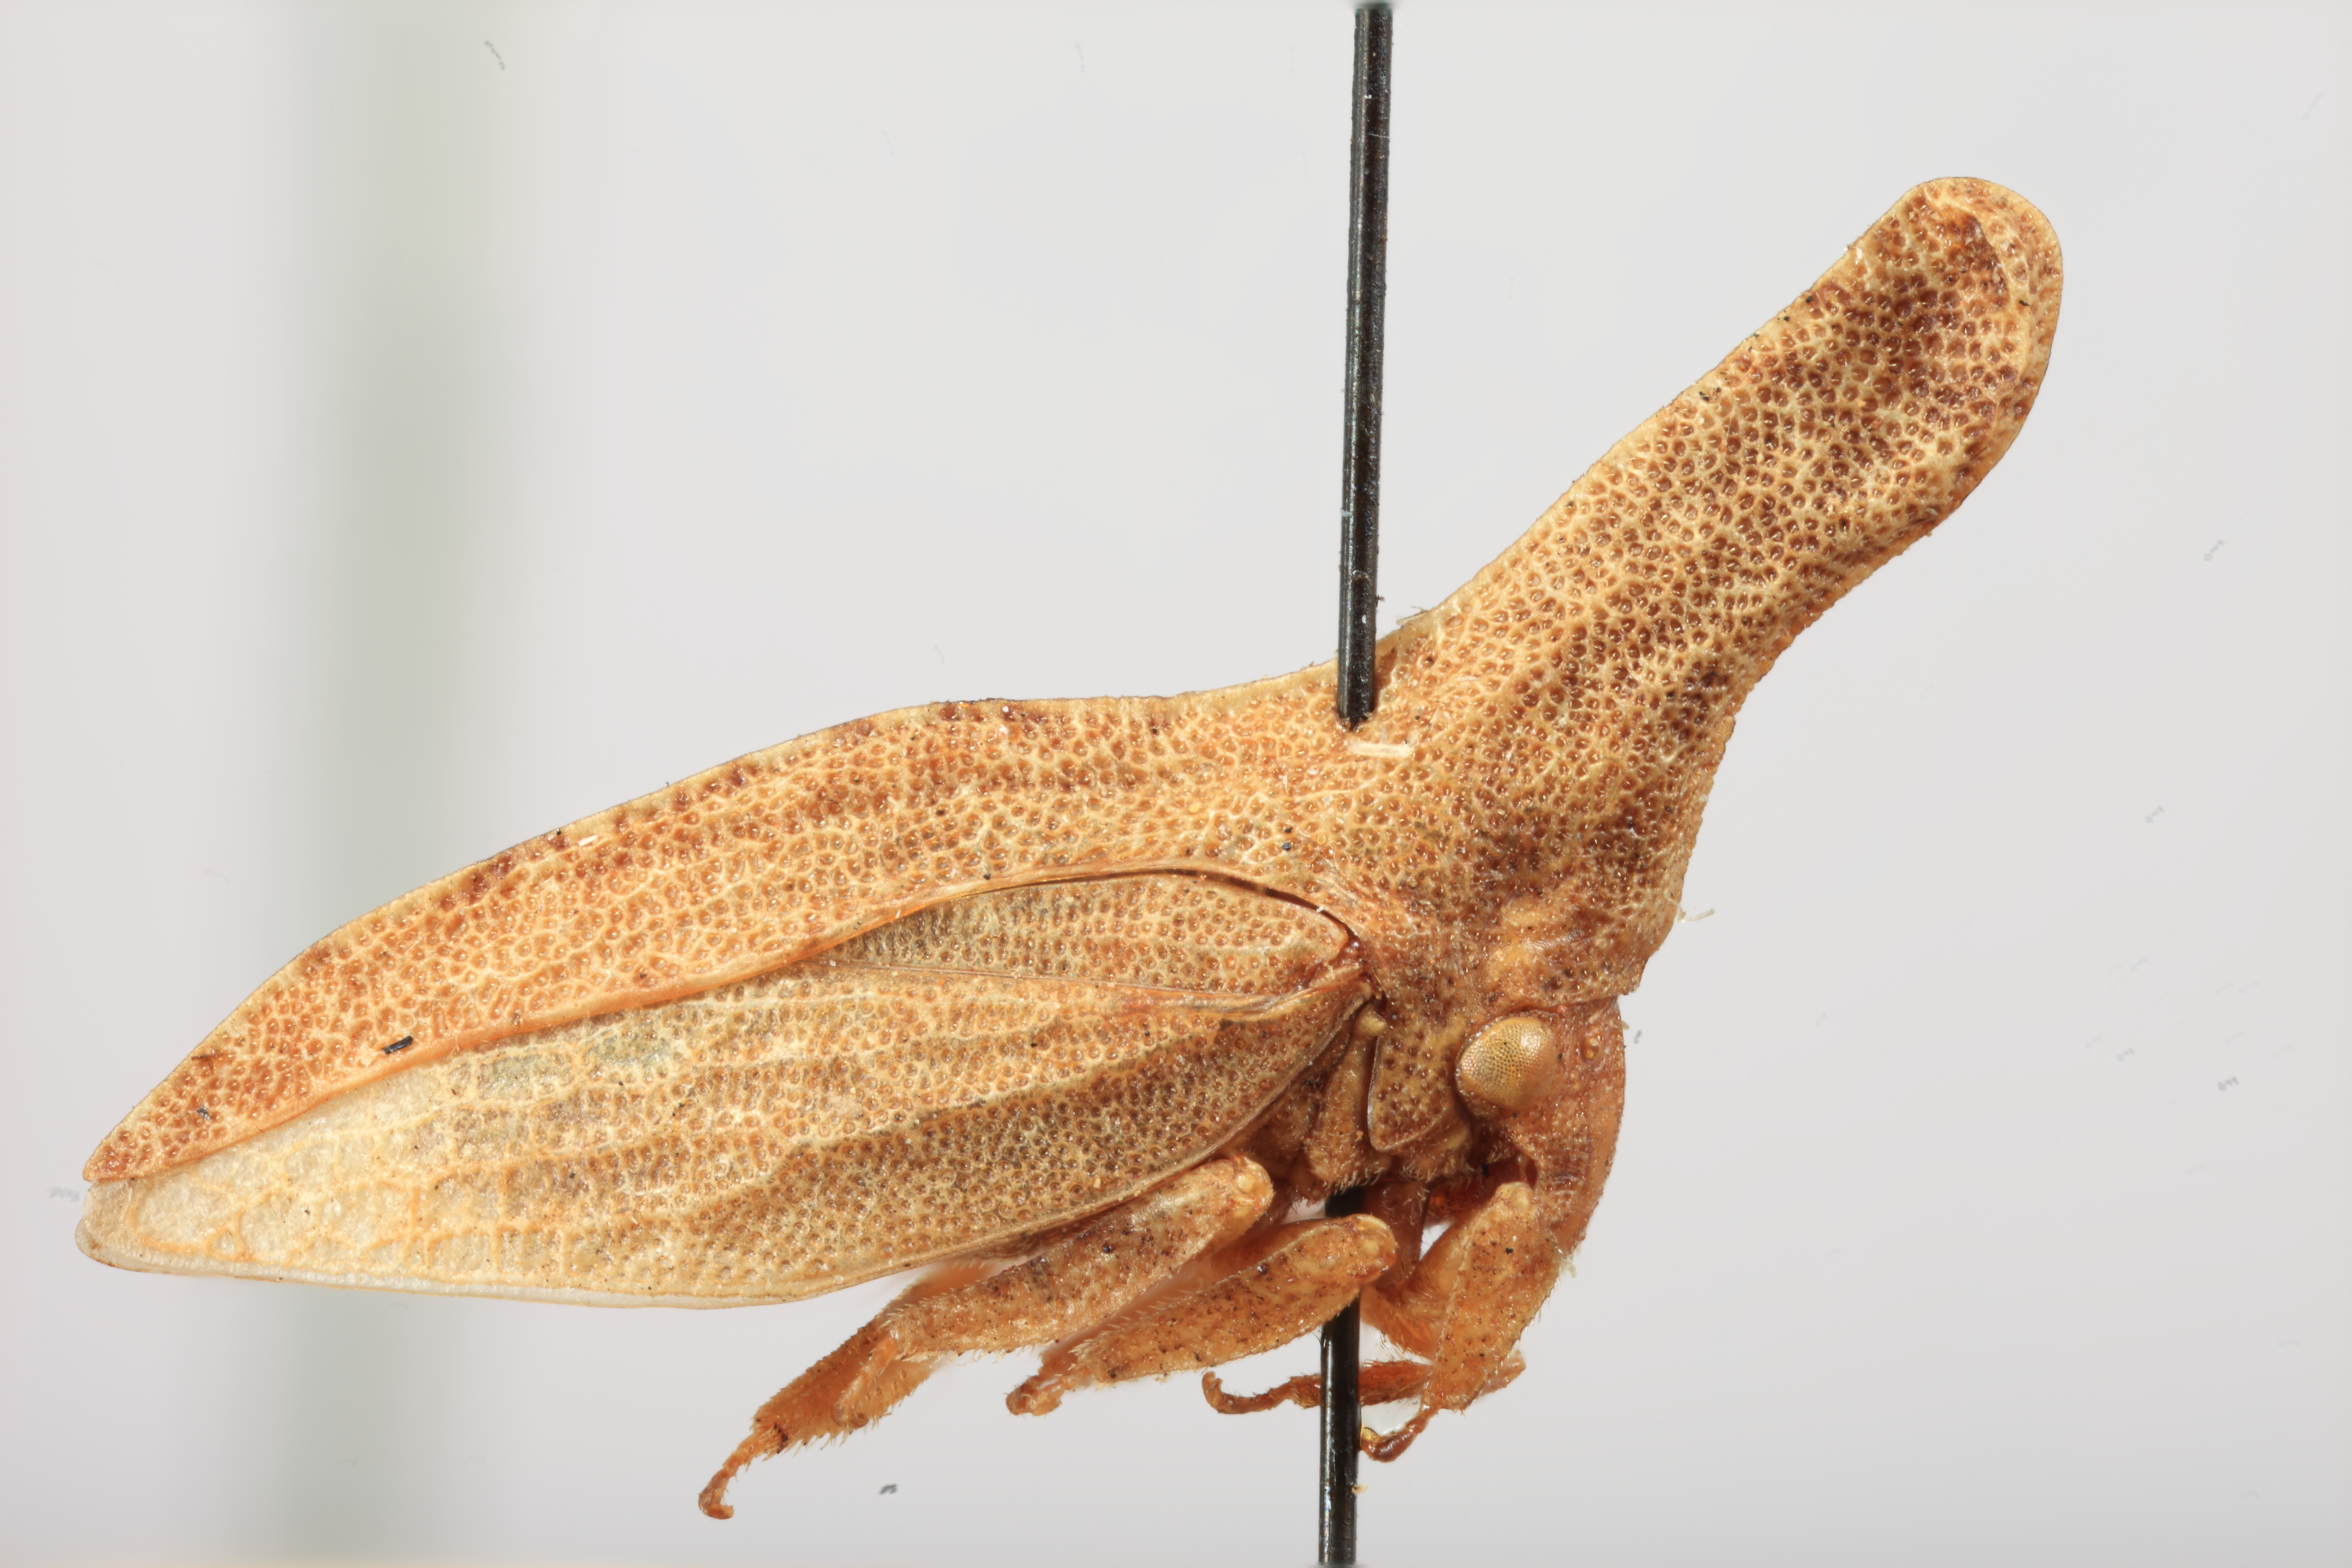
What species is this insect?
Aechmorpha californensis
